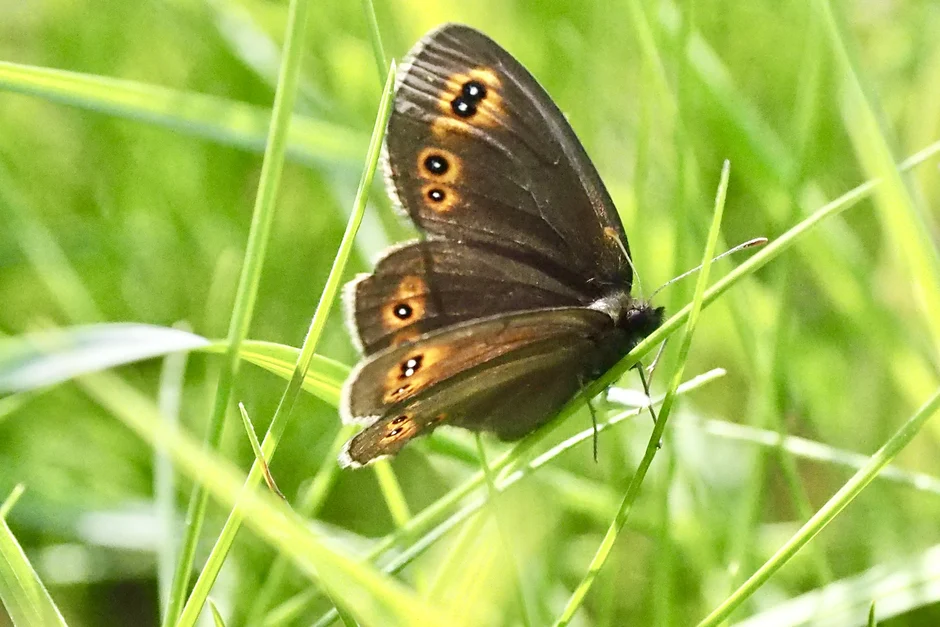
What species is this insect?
Erebia medusa
